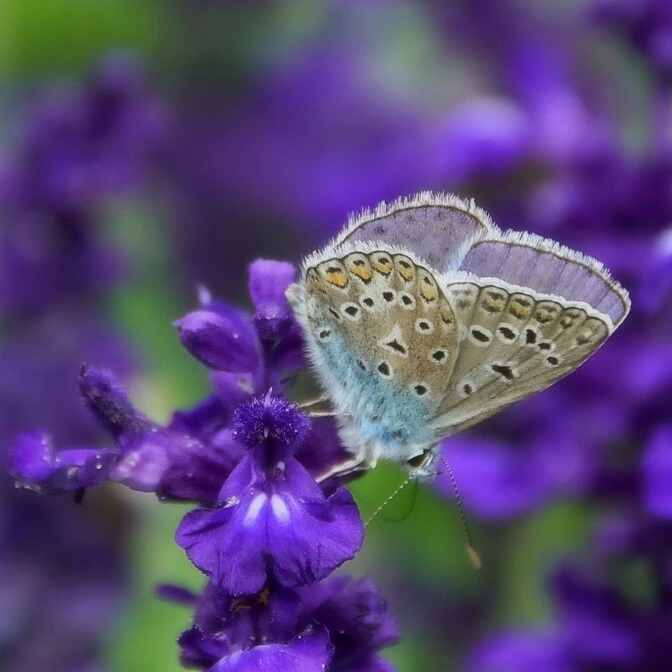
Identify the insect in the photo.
Polyommatus icarus
